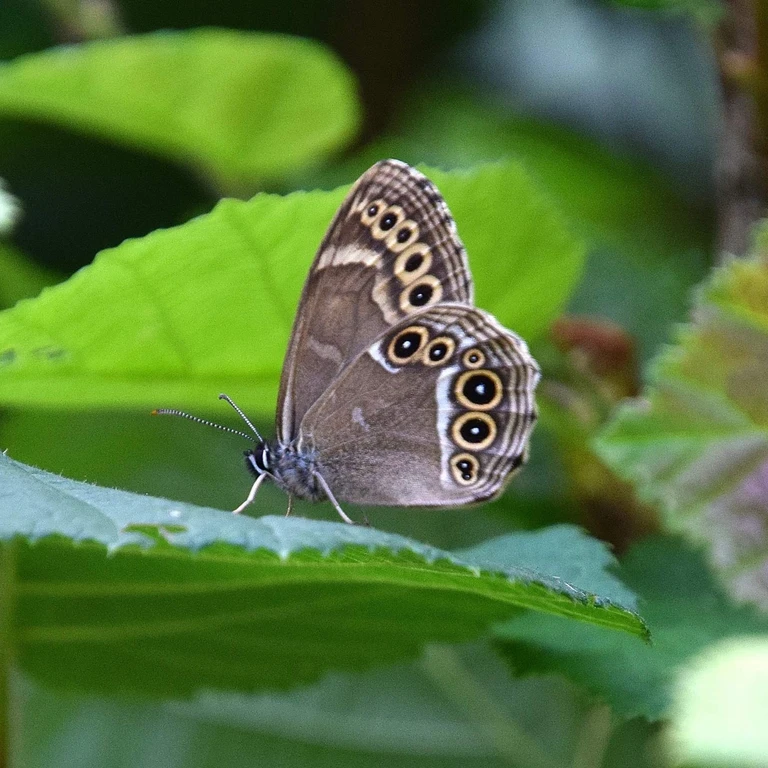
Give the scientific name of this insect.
Lopinga achine (also Pararge achine)
